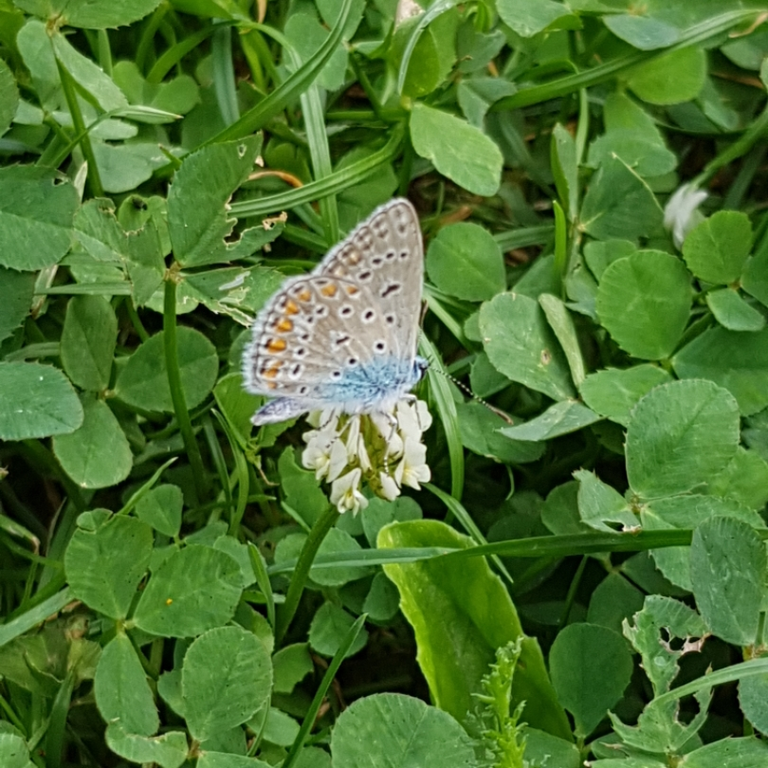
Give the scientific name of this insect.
Polyommatus icarus
